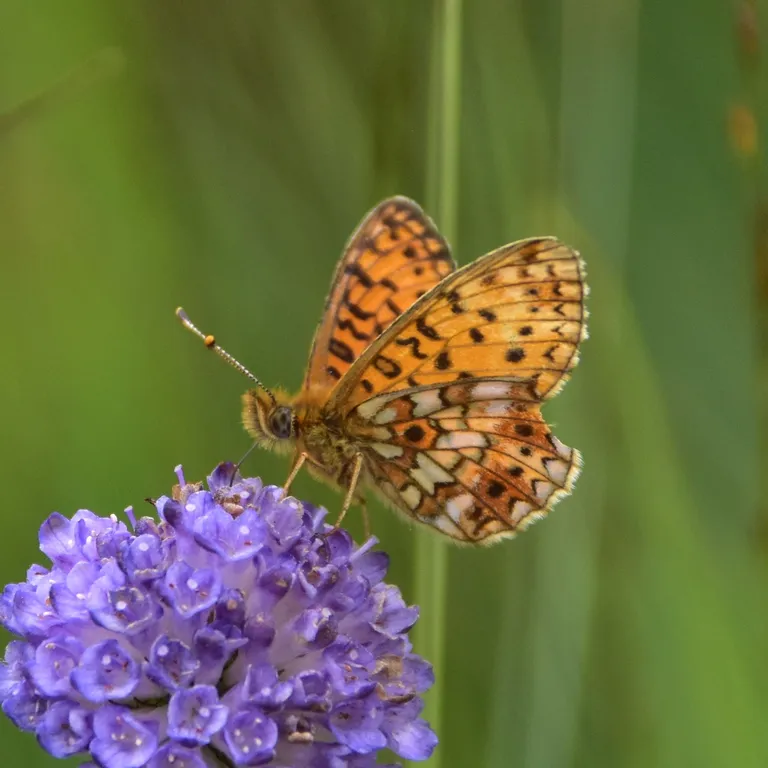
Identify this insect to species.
Boloria selene
